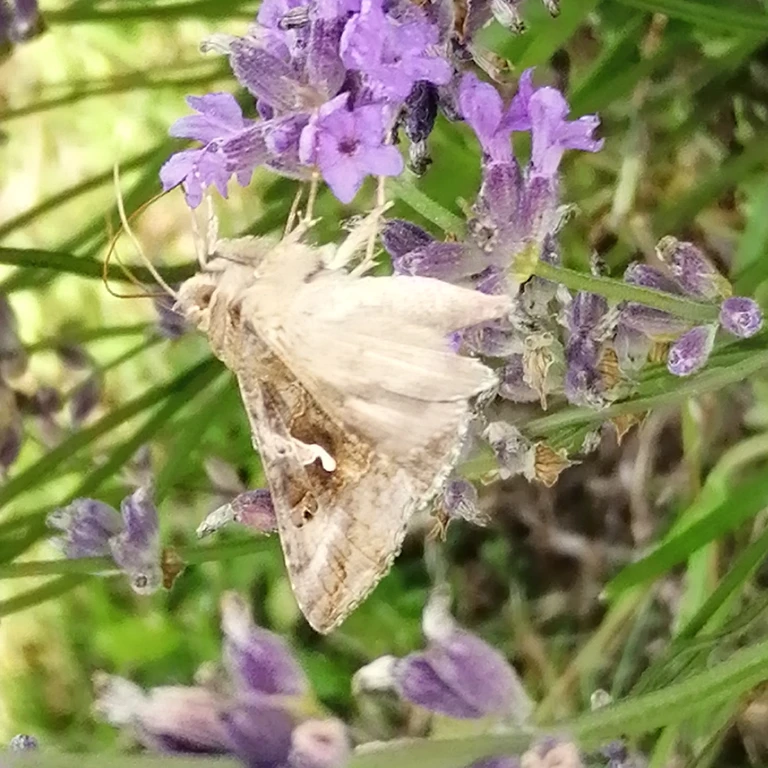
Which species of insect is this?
Autographa gamma
